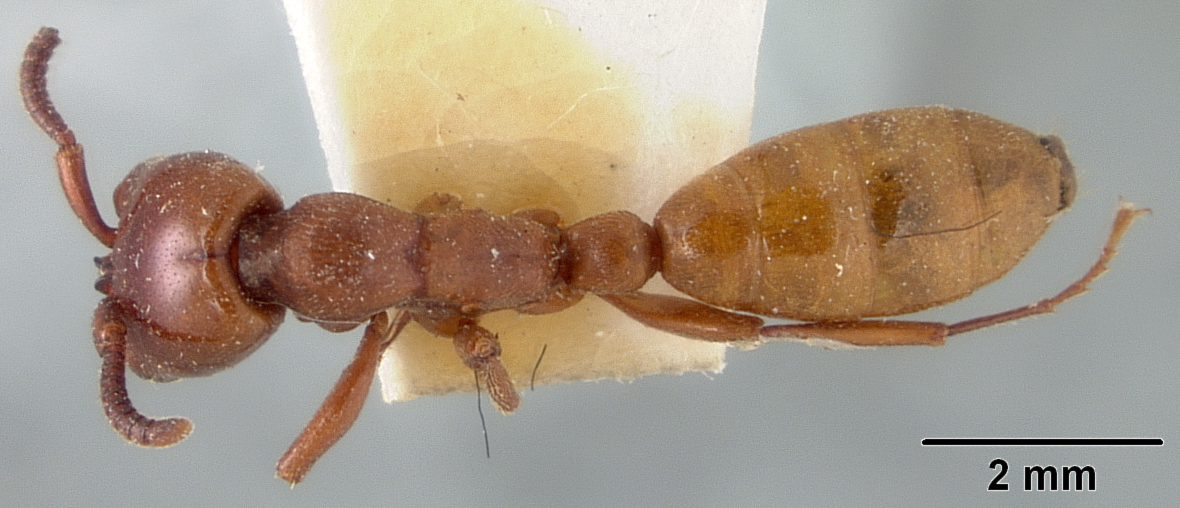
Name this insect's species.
Dorylus fulvus
